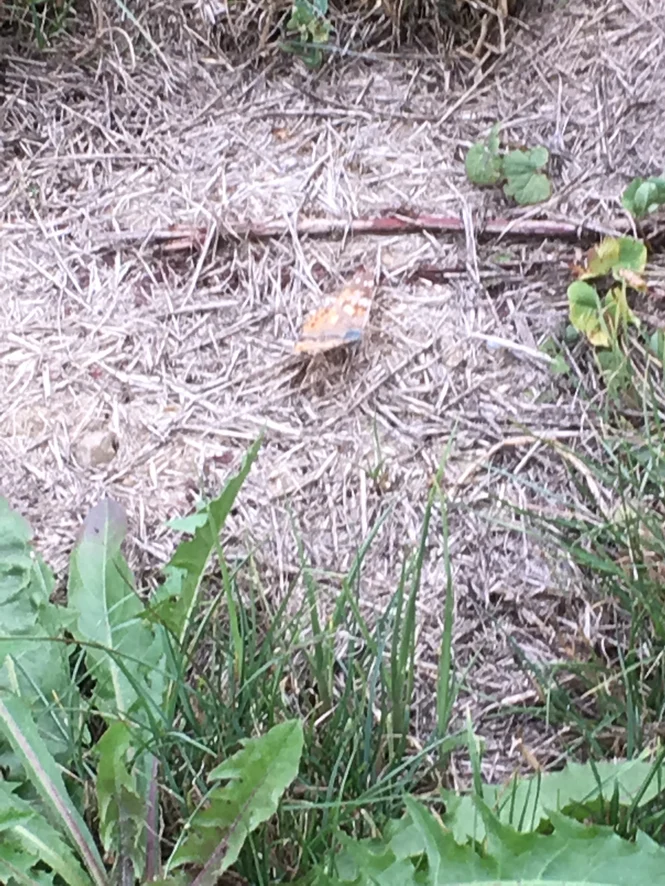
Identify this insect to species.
Vanessa cardui
